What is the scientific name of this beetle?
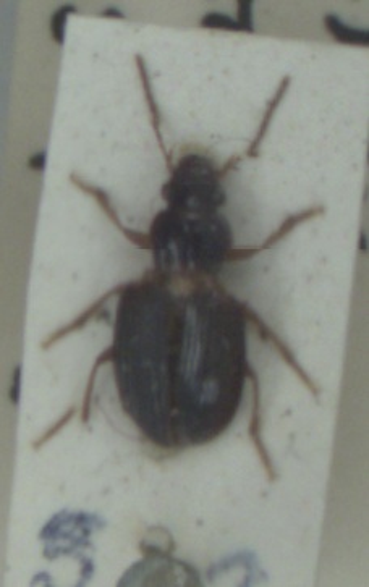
Bradycellus sharpi
